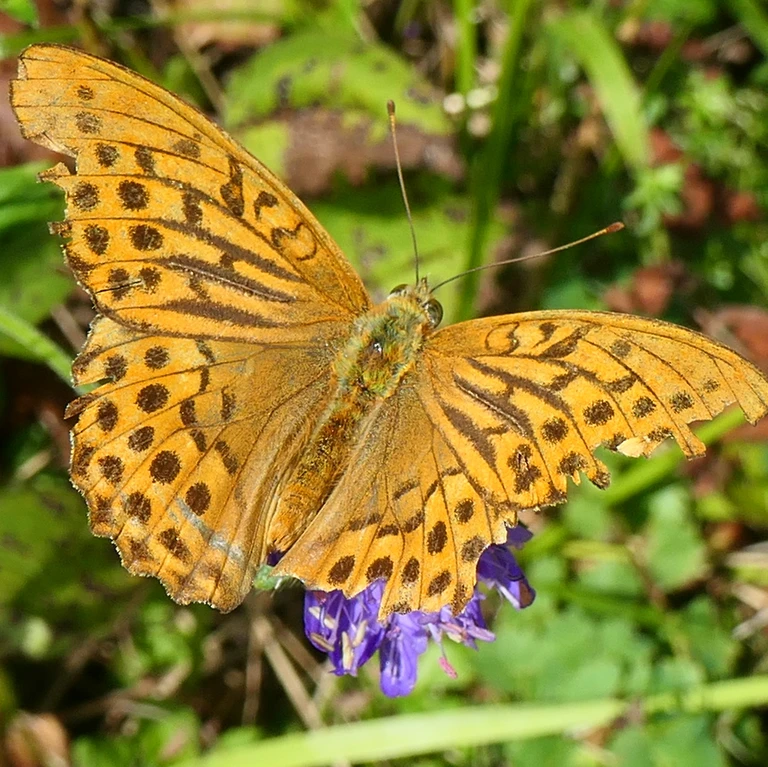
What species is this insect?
Argynnis paphia
